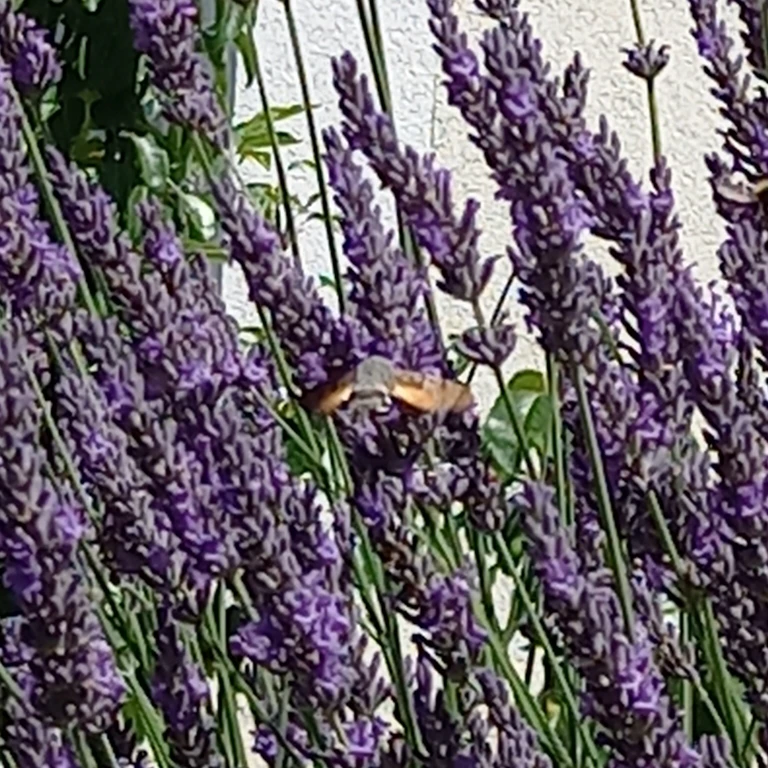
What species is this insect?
Macroglossum stellatarum
